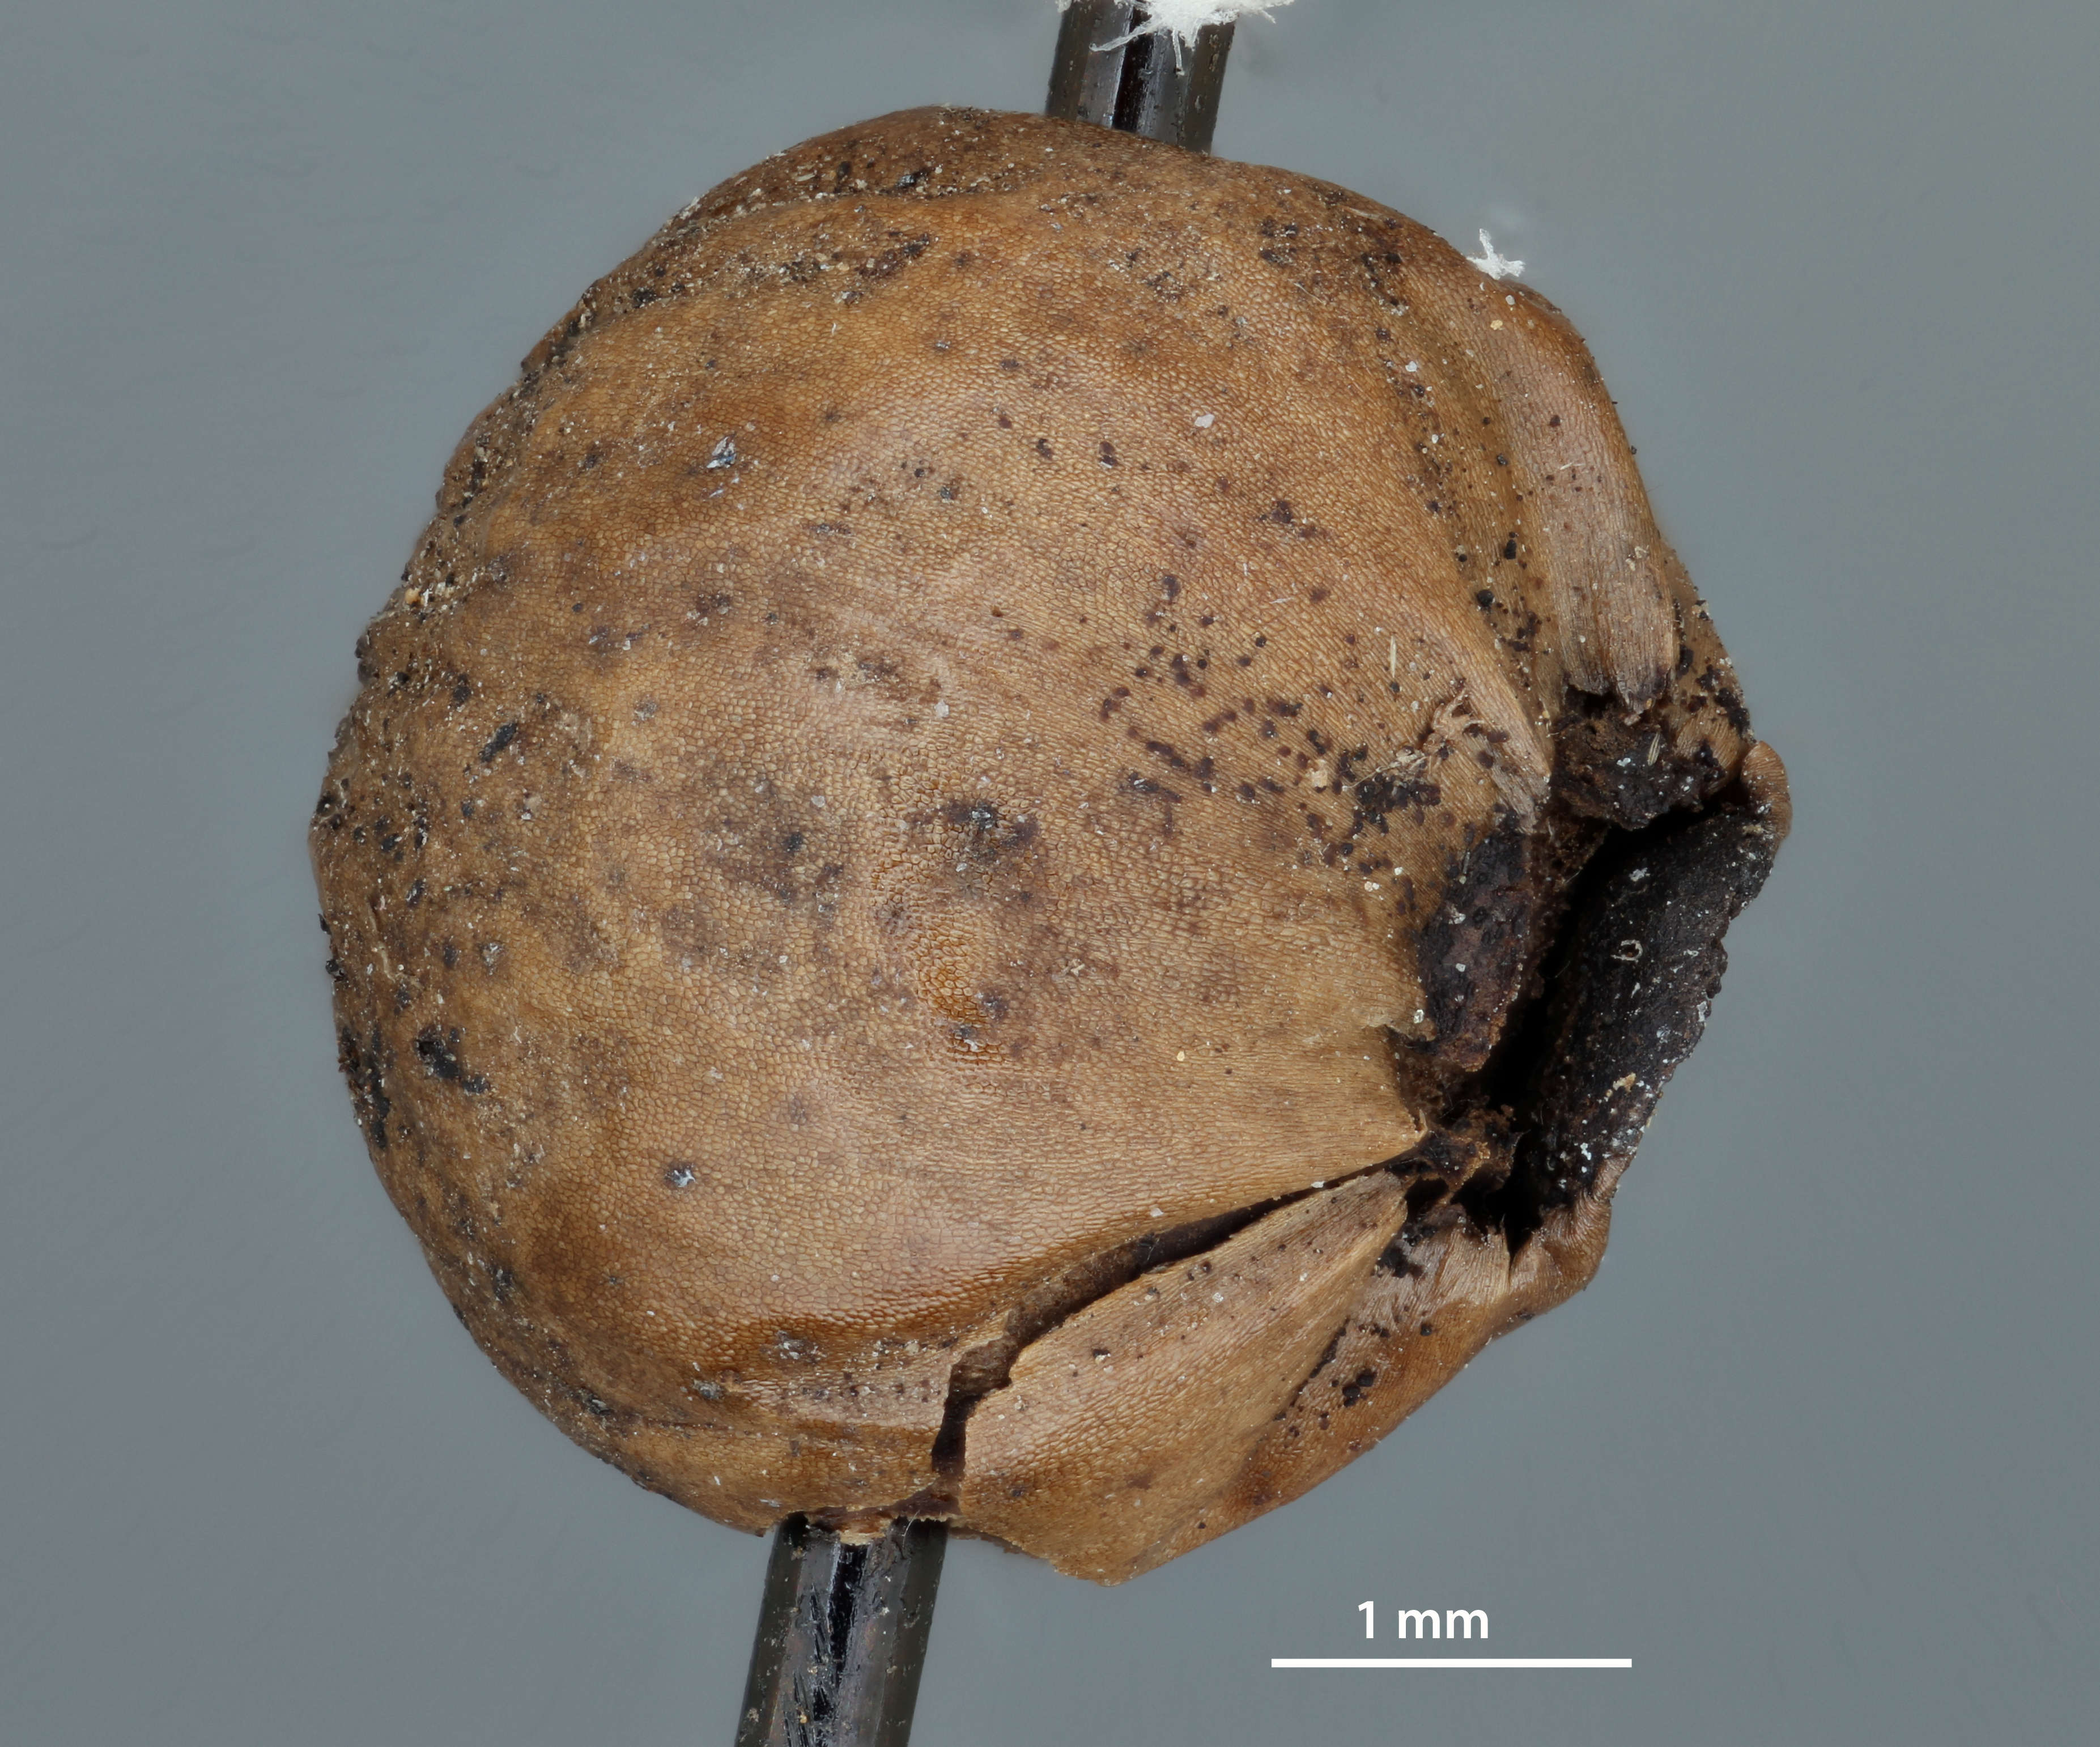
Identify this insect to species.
Callirhytis banalosa
